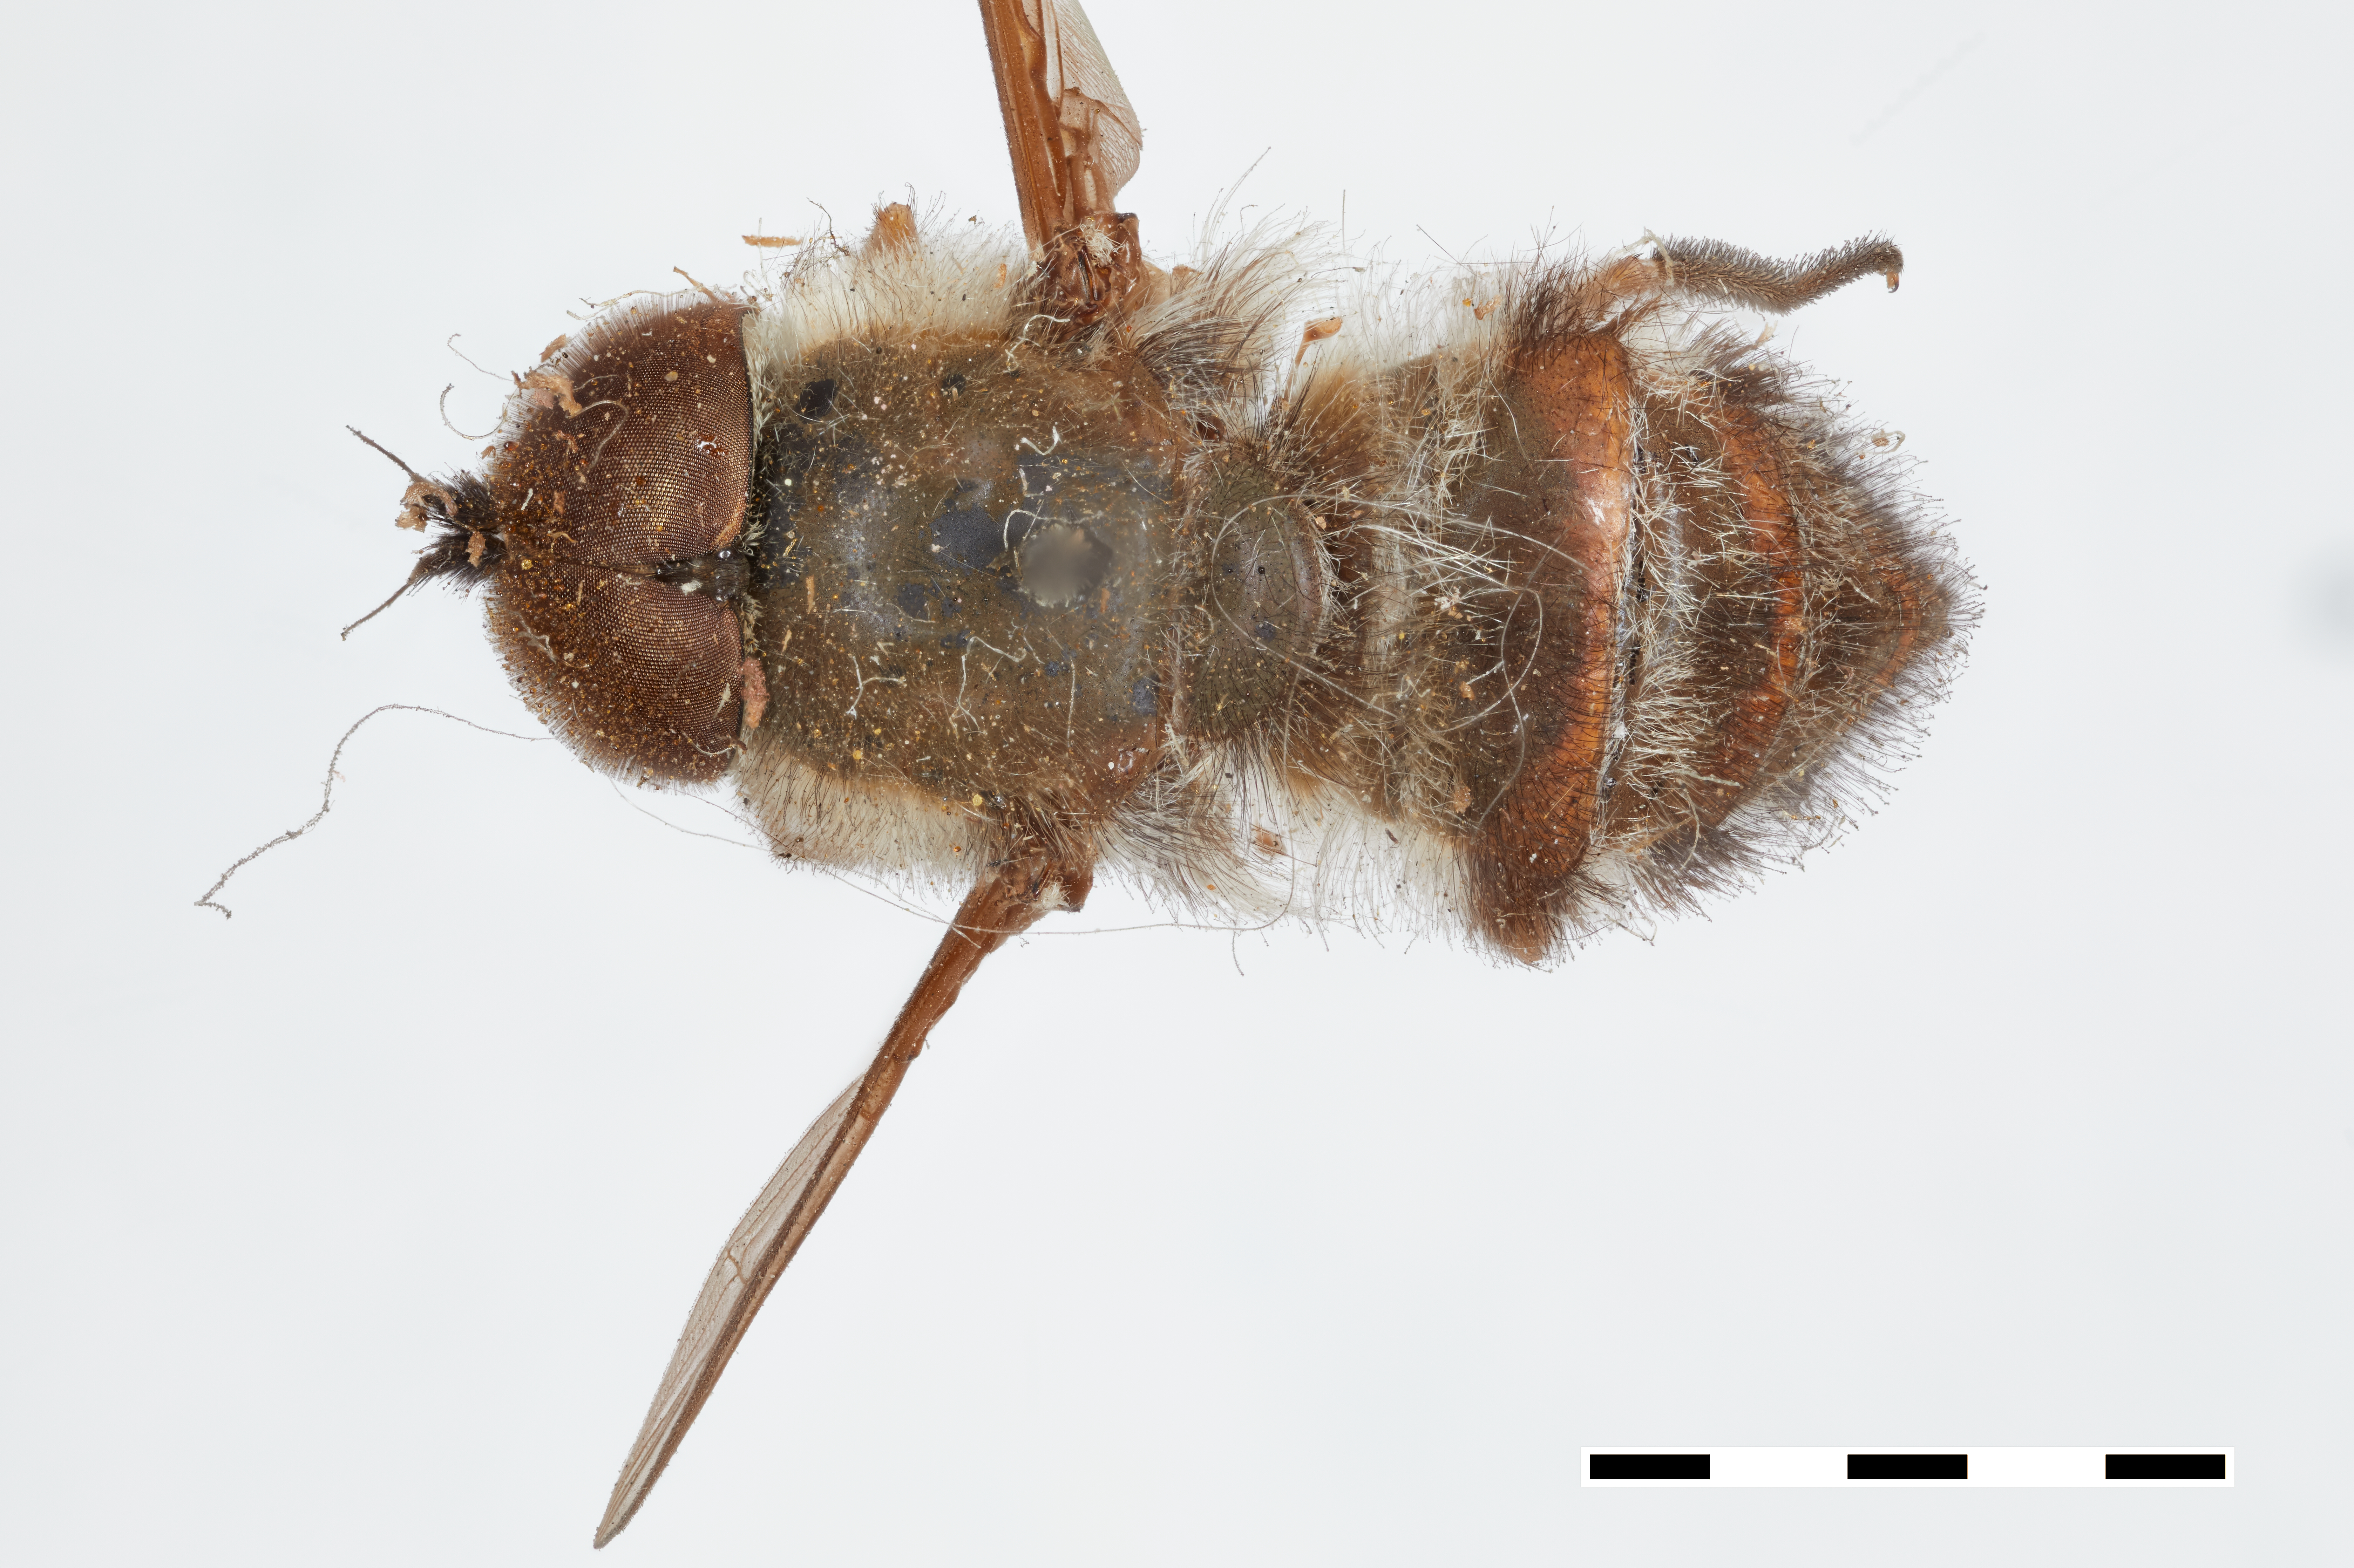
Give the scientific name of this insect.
Hirmoneura texana
